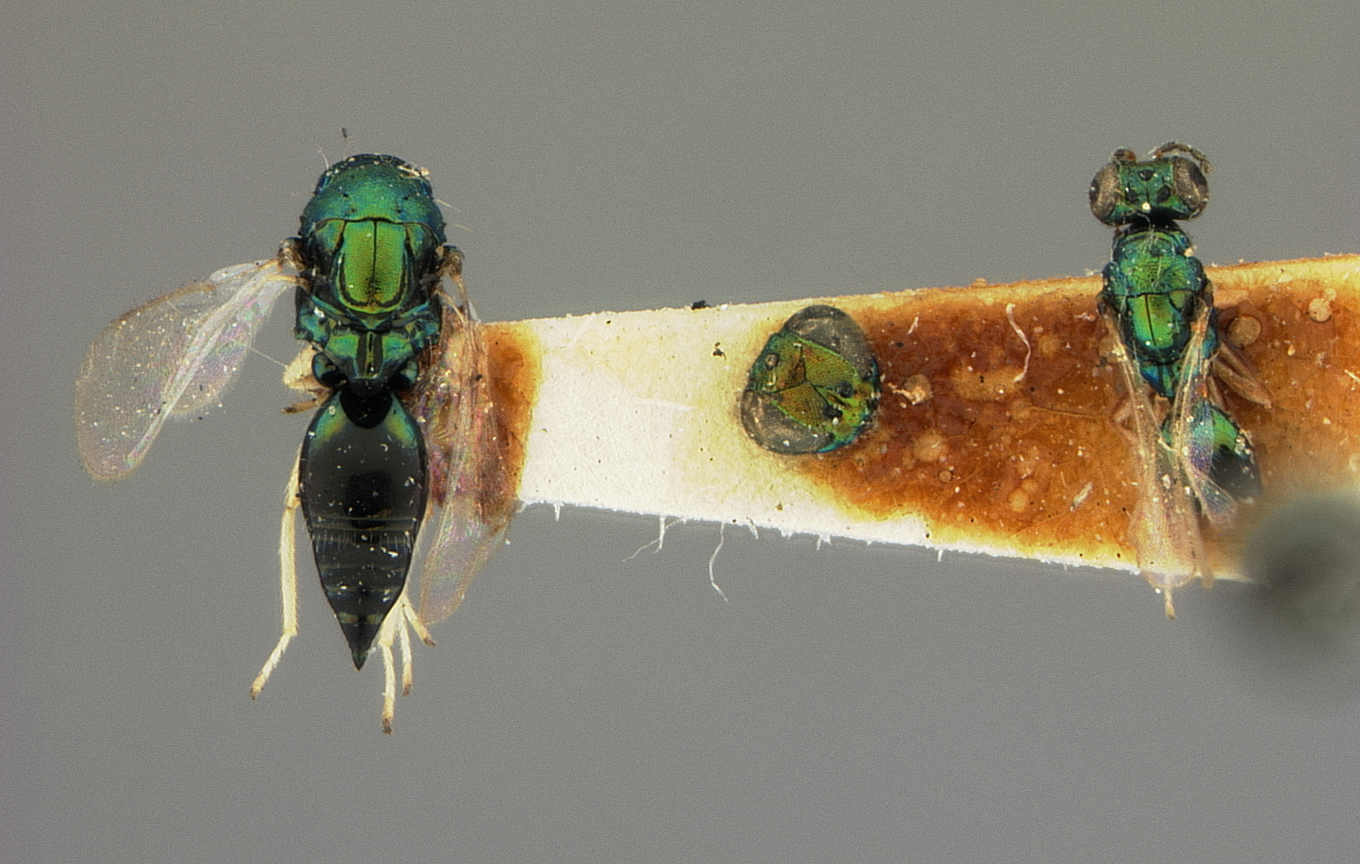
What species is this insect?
Holcopelte productus
